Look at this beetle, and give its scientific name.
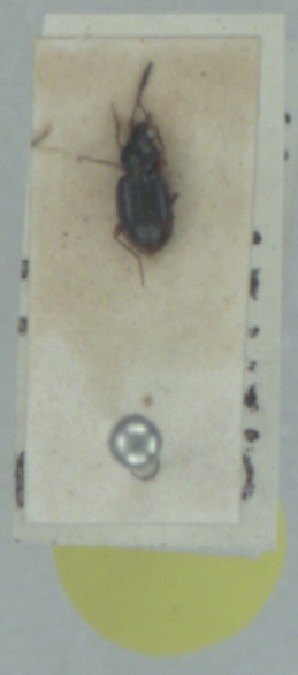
Bembidion clarkei
